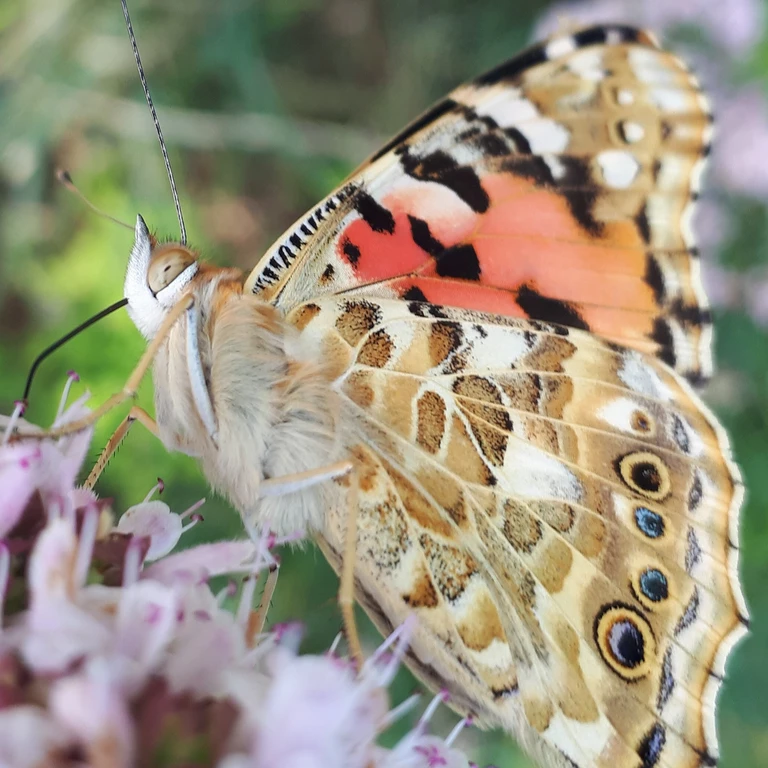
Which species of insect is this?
Vanessa cardui
